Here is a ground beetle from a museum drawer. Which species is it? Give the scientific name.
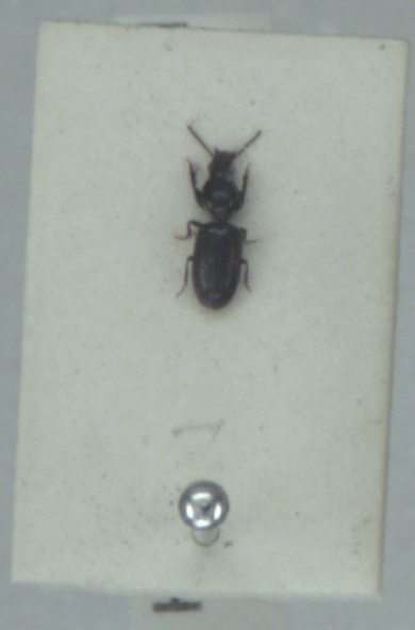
Dyschirius politus
